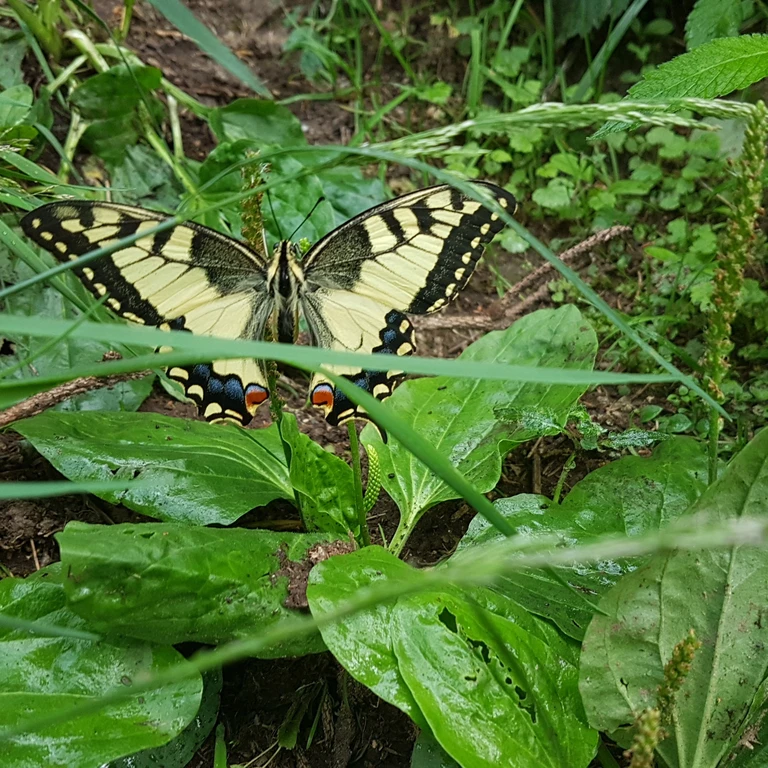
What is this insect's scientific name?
Papilio machaon
